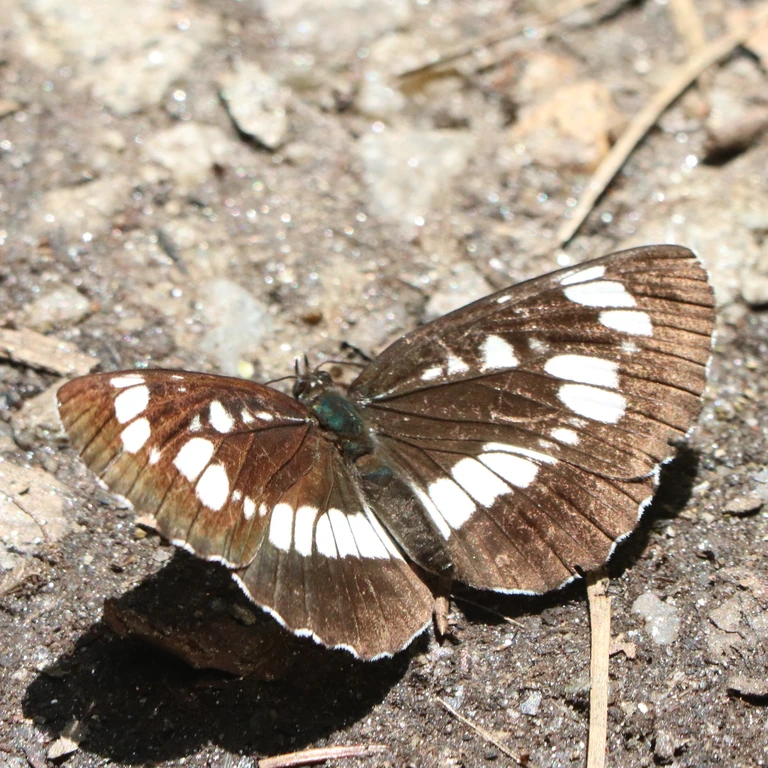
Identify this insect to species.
Neptis rivularis
